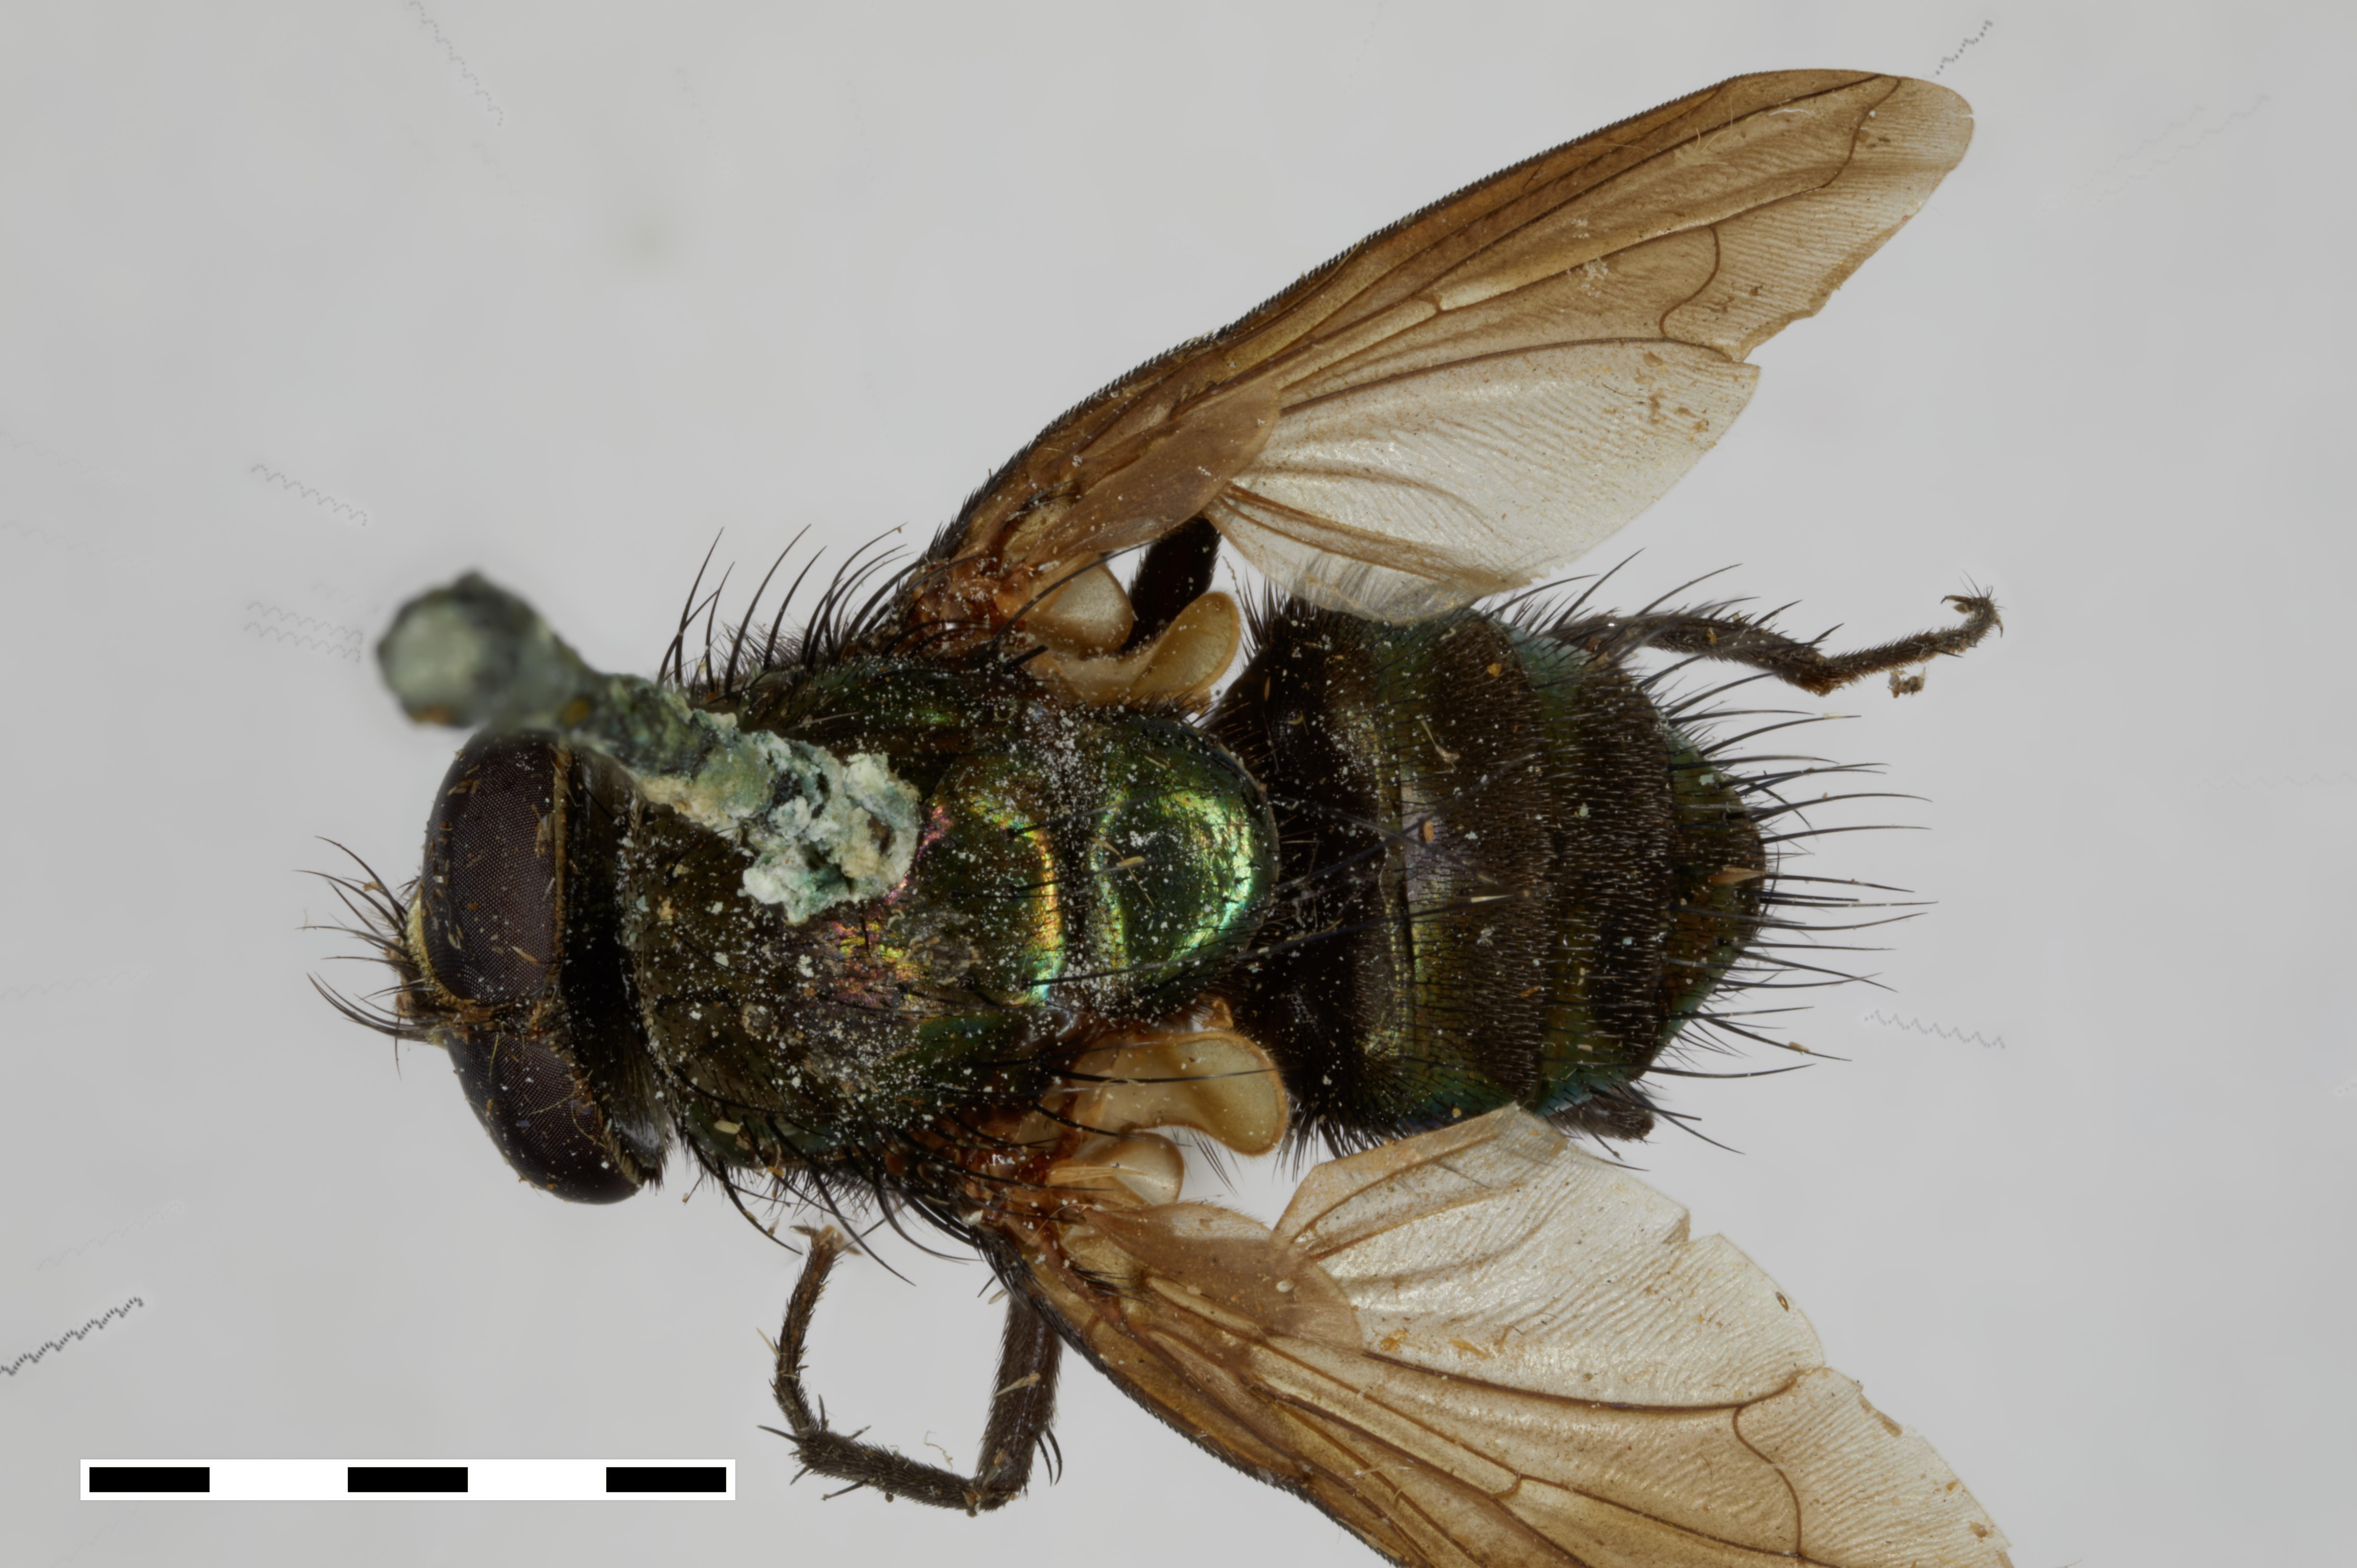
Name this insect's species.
Strongyloneura philippinensis
